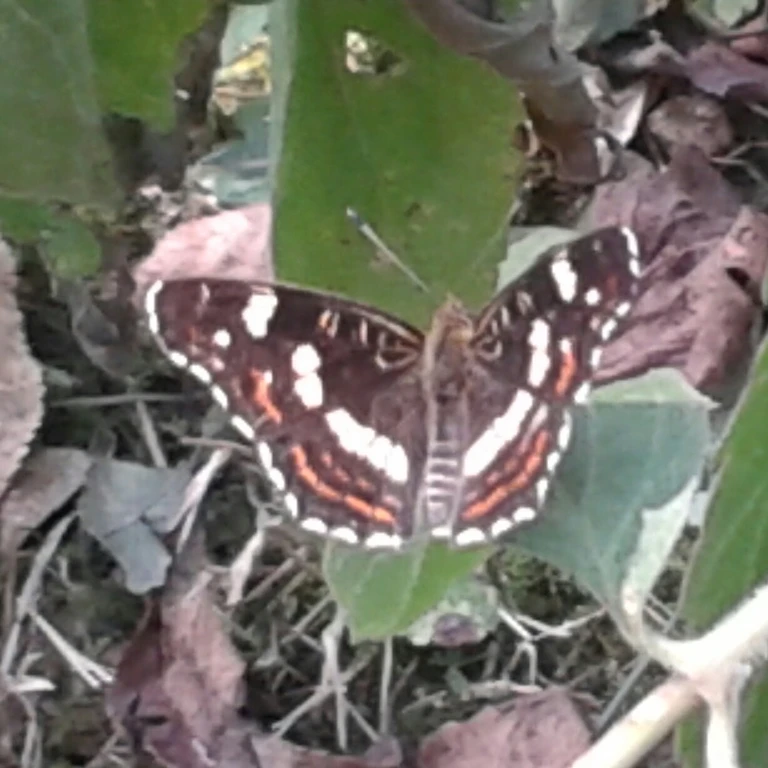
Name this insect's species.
Araschnia levana
